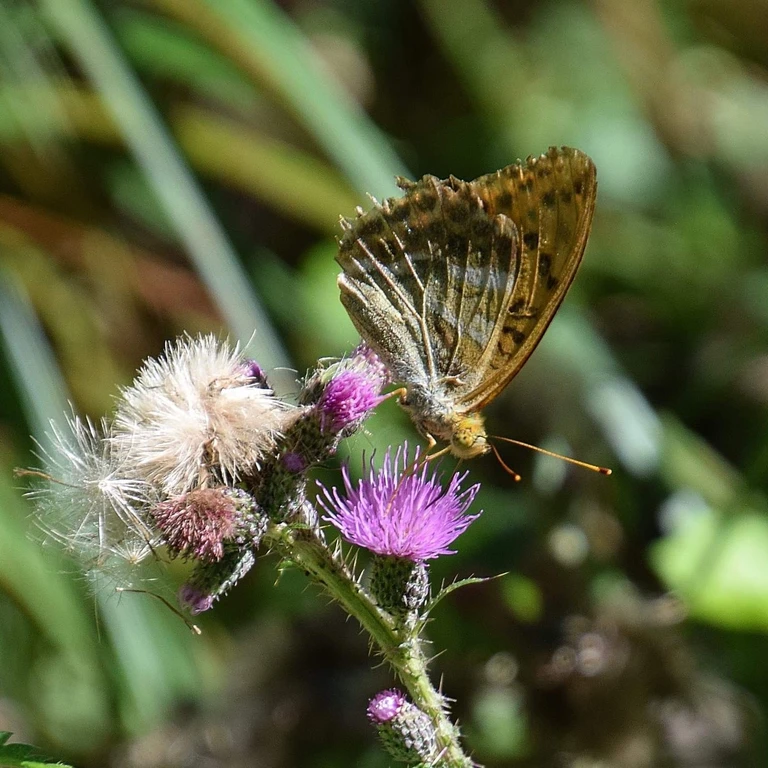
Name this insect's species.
Argynnis paphia
